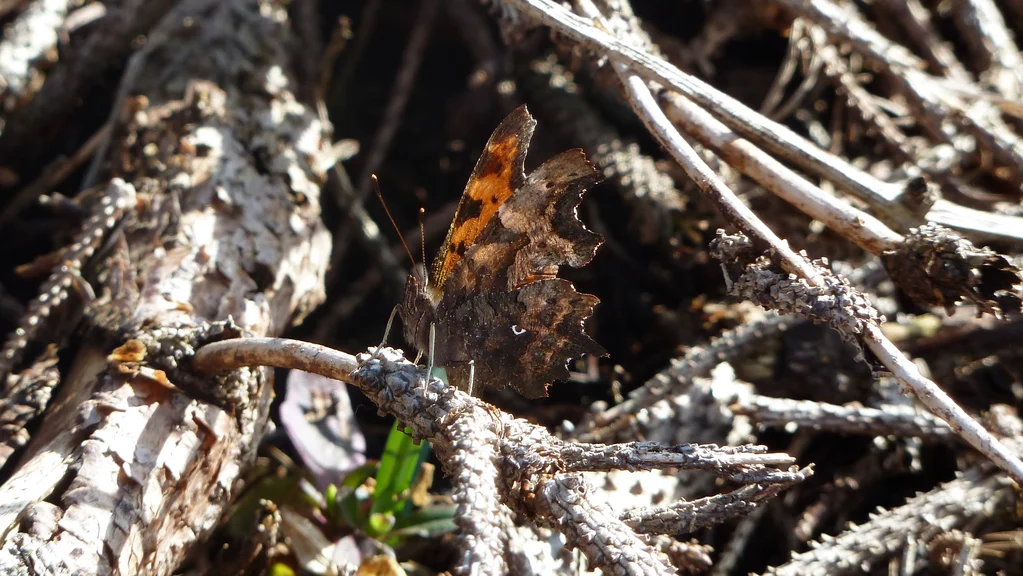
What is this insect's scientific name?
Polygonia c-album
